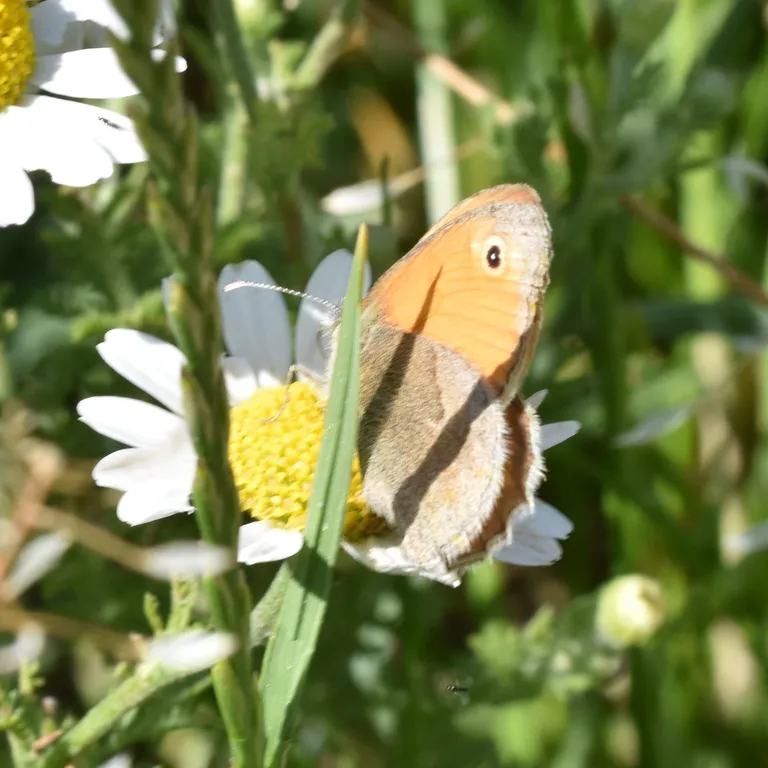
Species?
Coenonympha pamphilus
